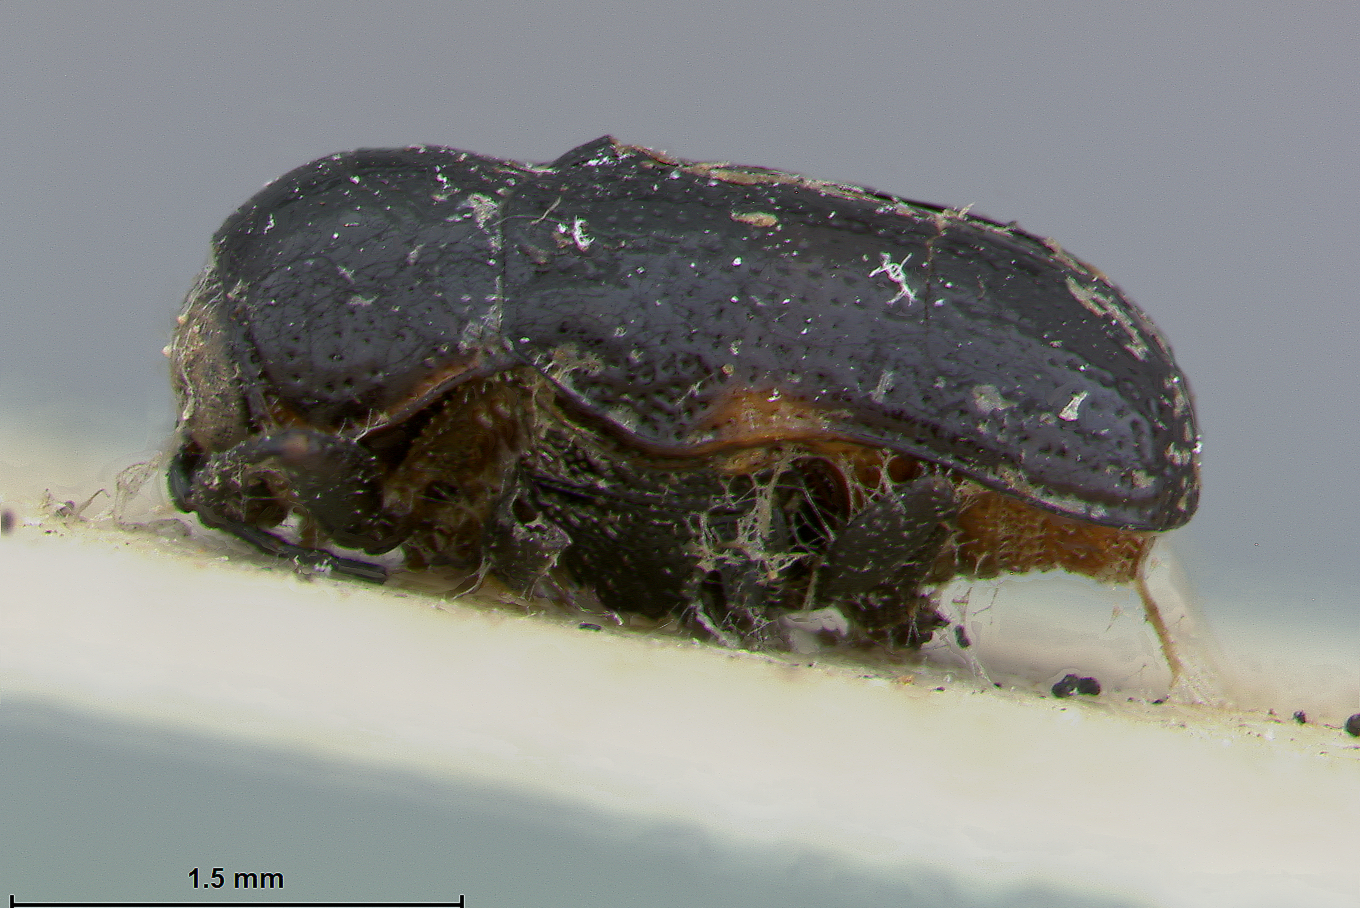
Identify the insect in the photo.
Schizosternus albogularis
